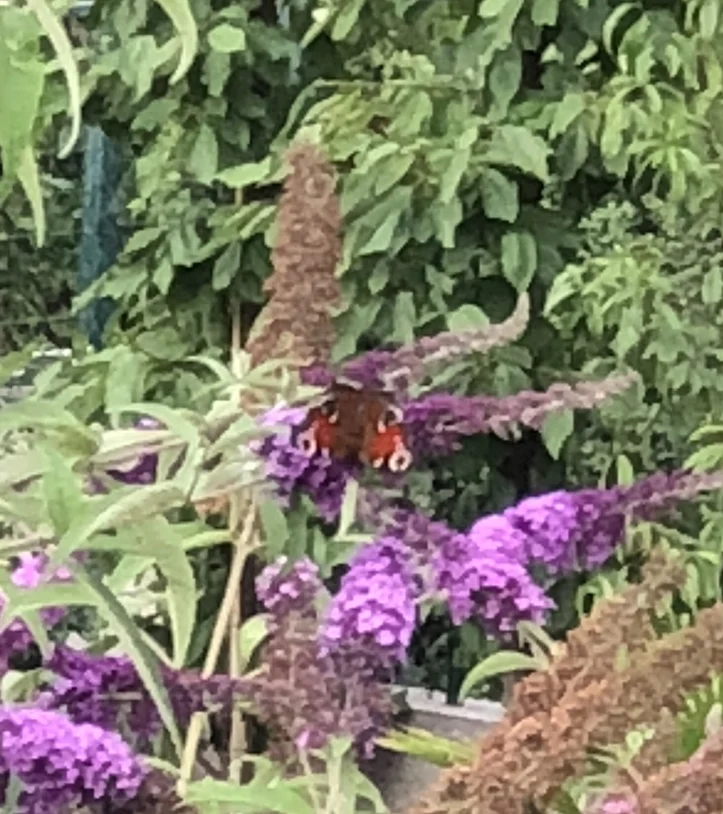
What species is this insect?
Aglais io
